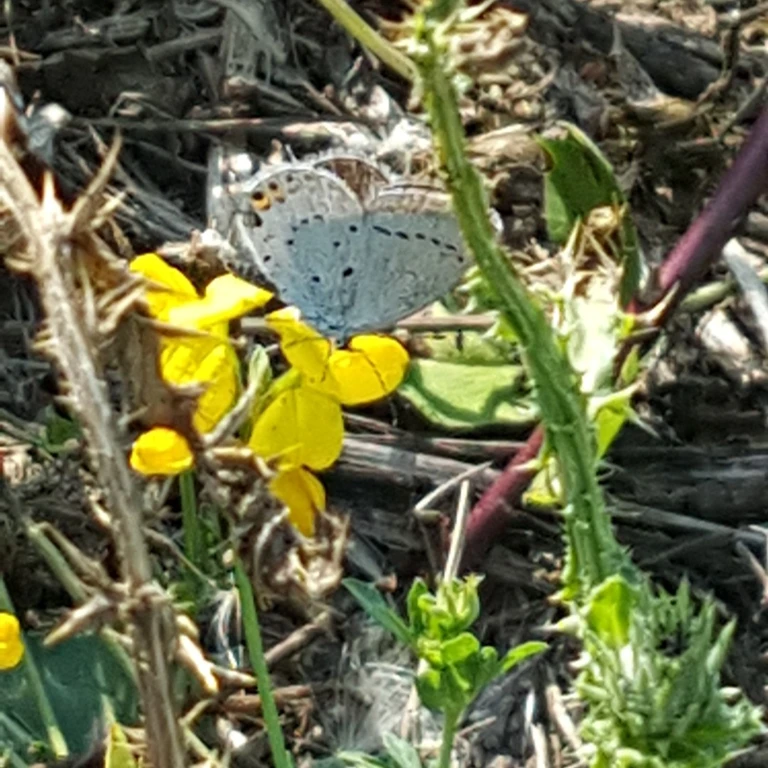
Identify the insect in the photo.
Cupido argiades (also Elkalyce argiades)
